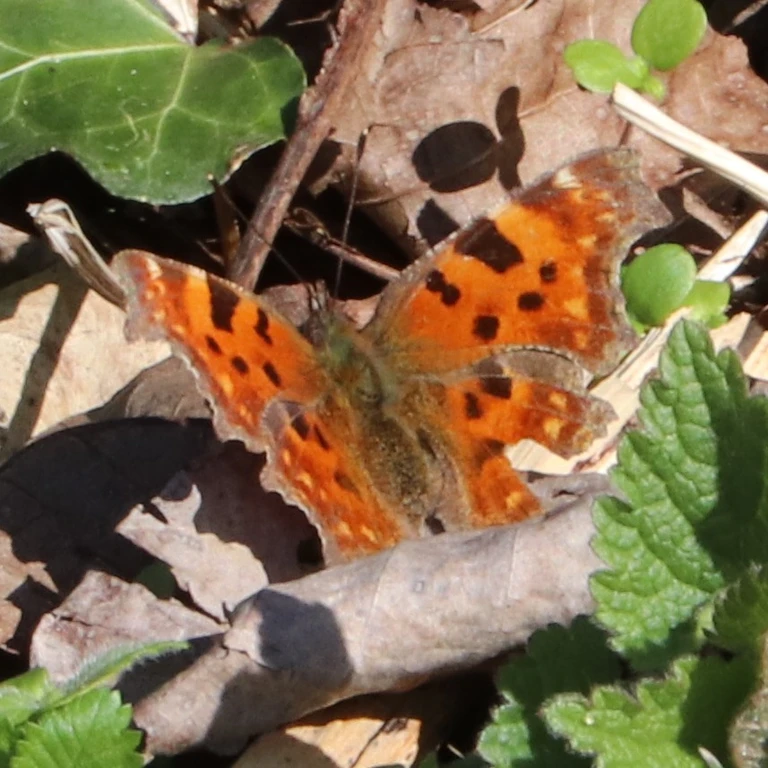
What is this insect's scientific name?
Polygonia c-album
